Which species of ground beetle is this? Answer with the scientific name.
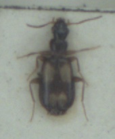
Calodromius spilotus
